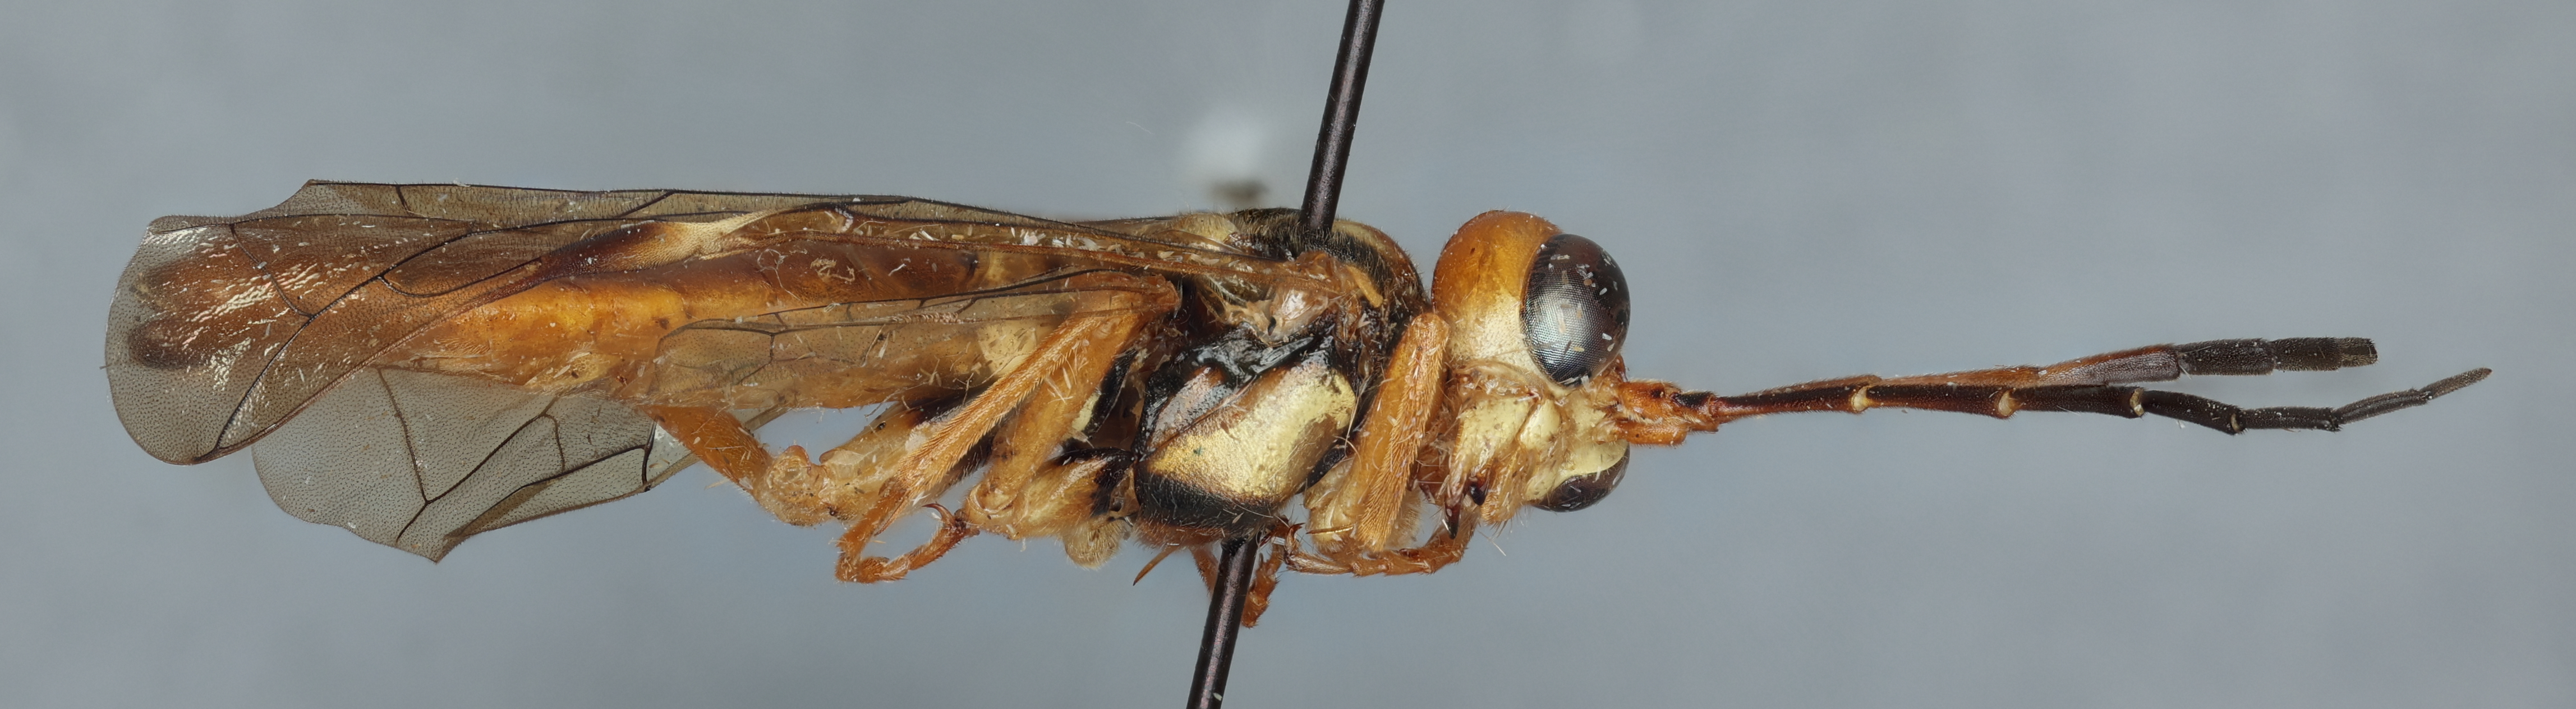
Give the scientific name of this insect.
Tenthredo striaticornis
